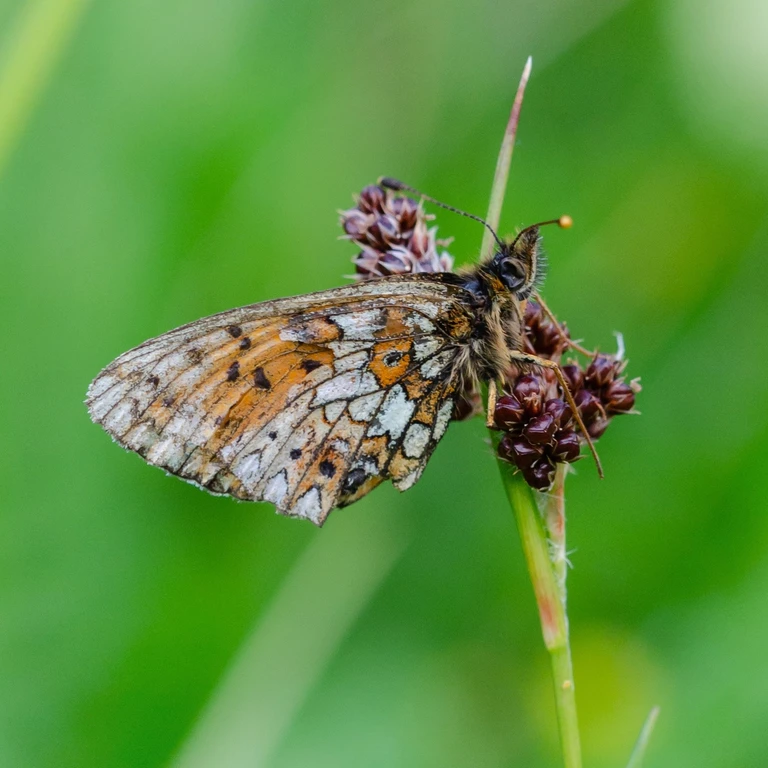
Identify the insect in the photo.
Boloria selene
